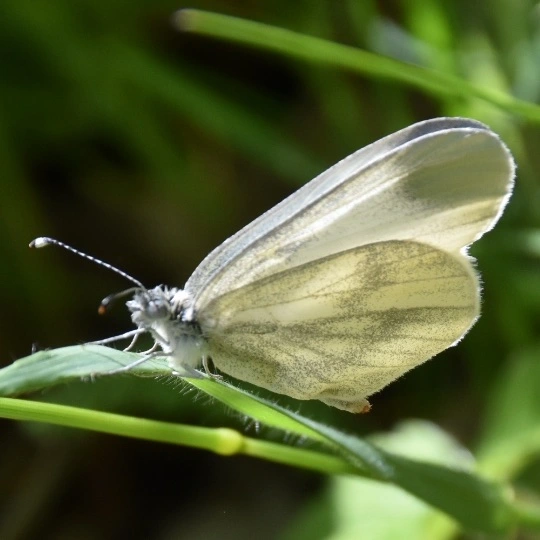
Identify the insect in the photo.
Leptidea sinapis/juvernica
